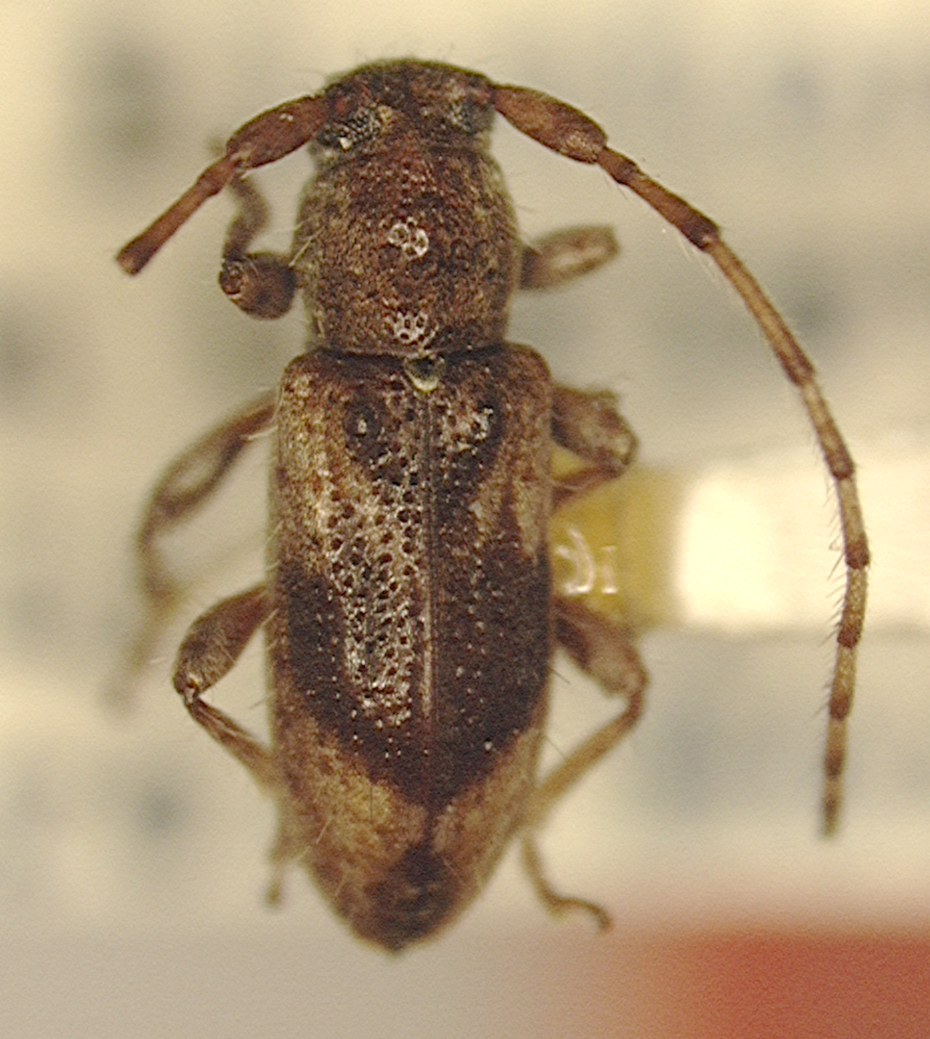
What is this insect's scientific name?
Acrepidopterum pilosum
